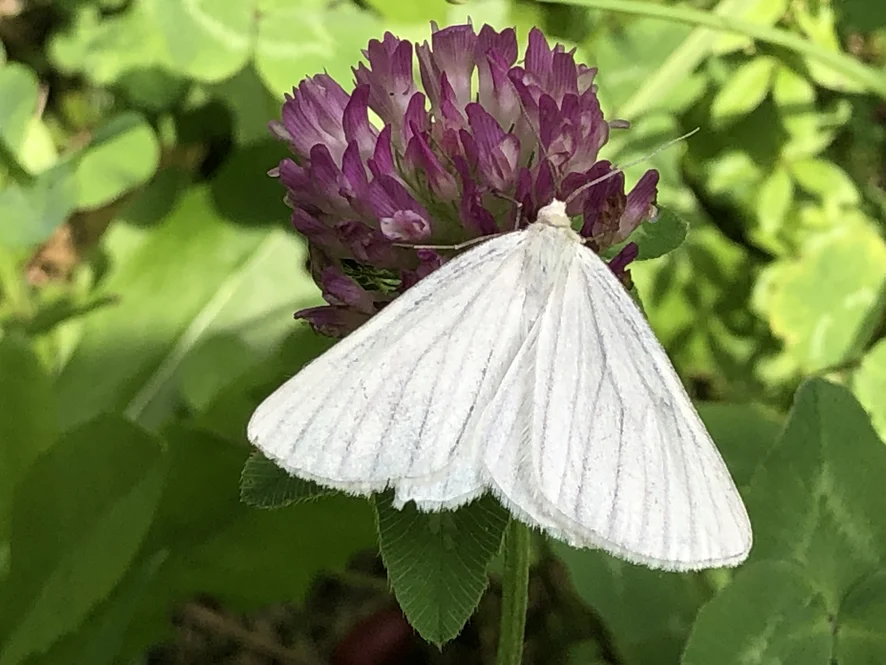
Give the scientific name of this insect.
Siona lineata
